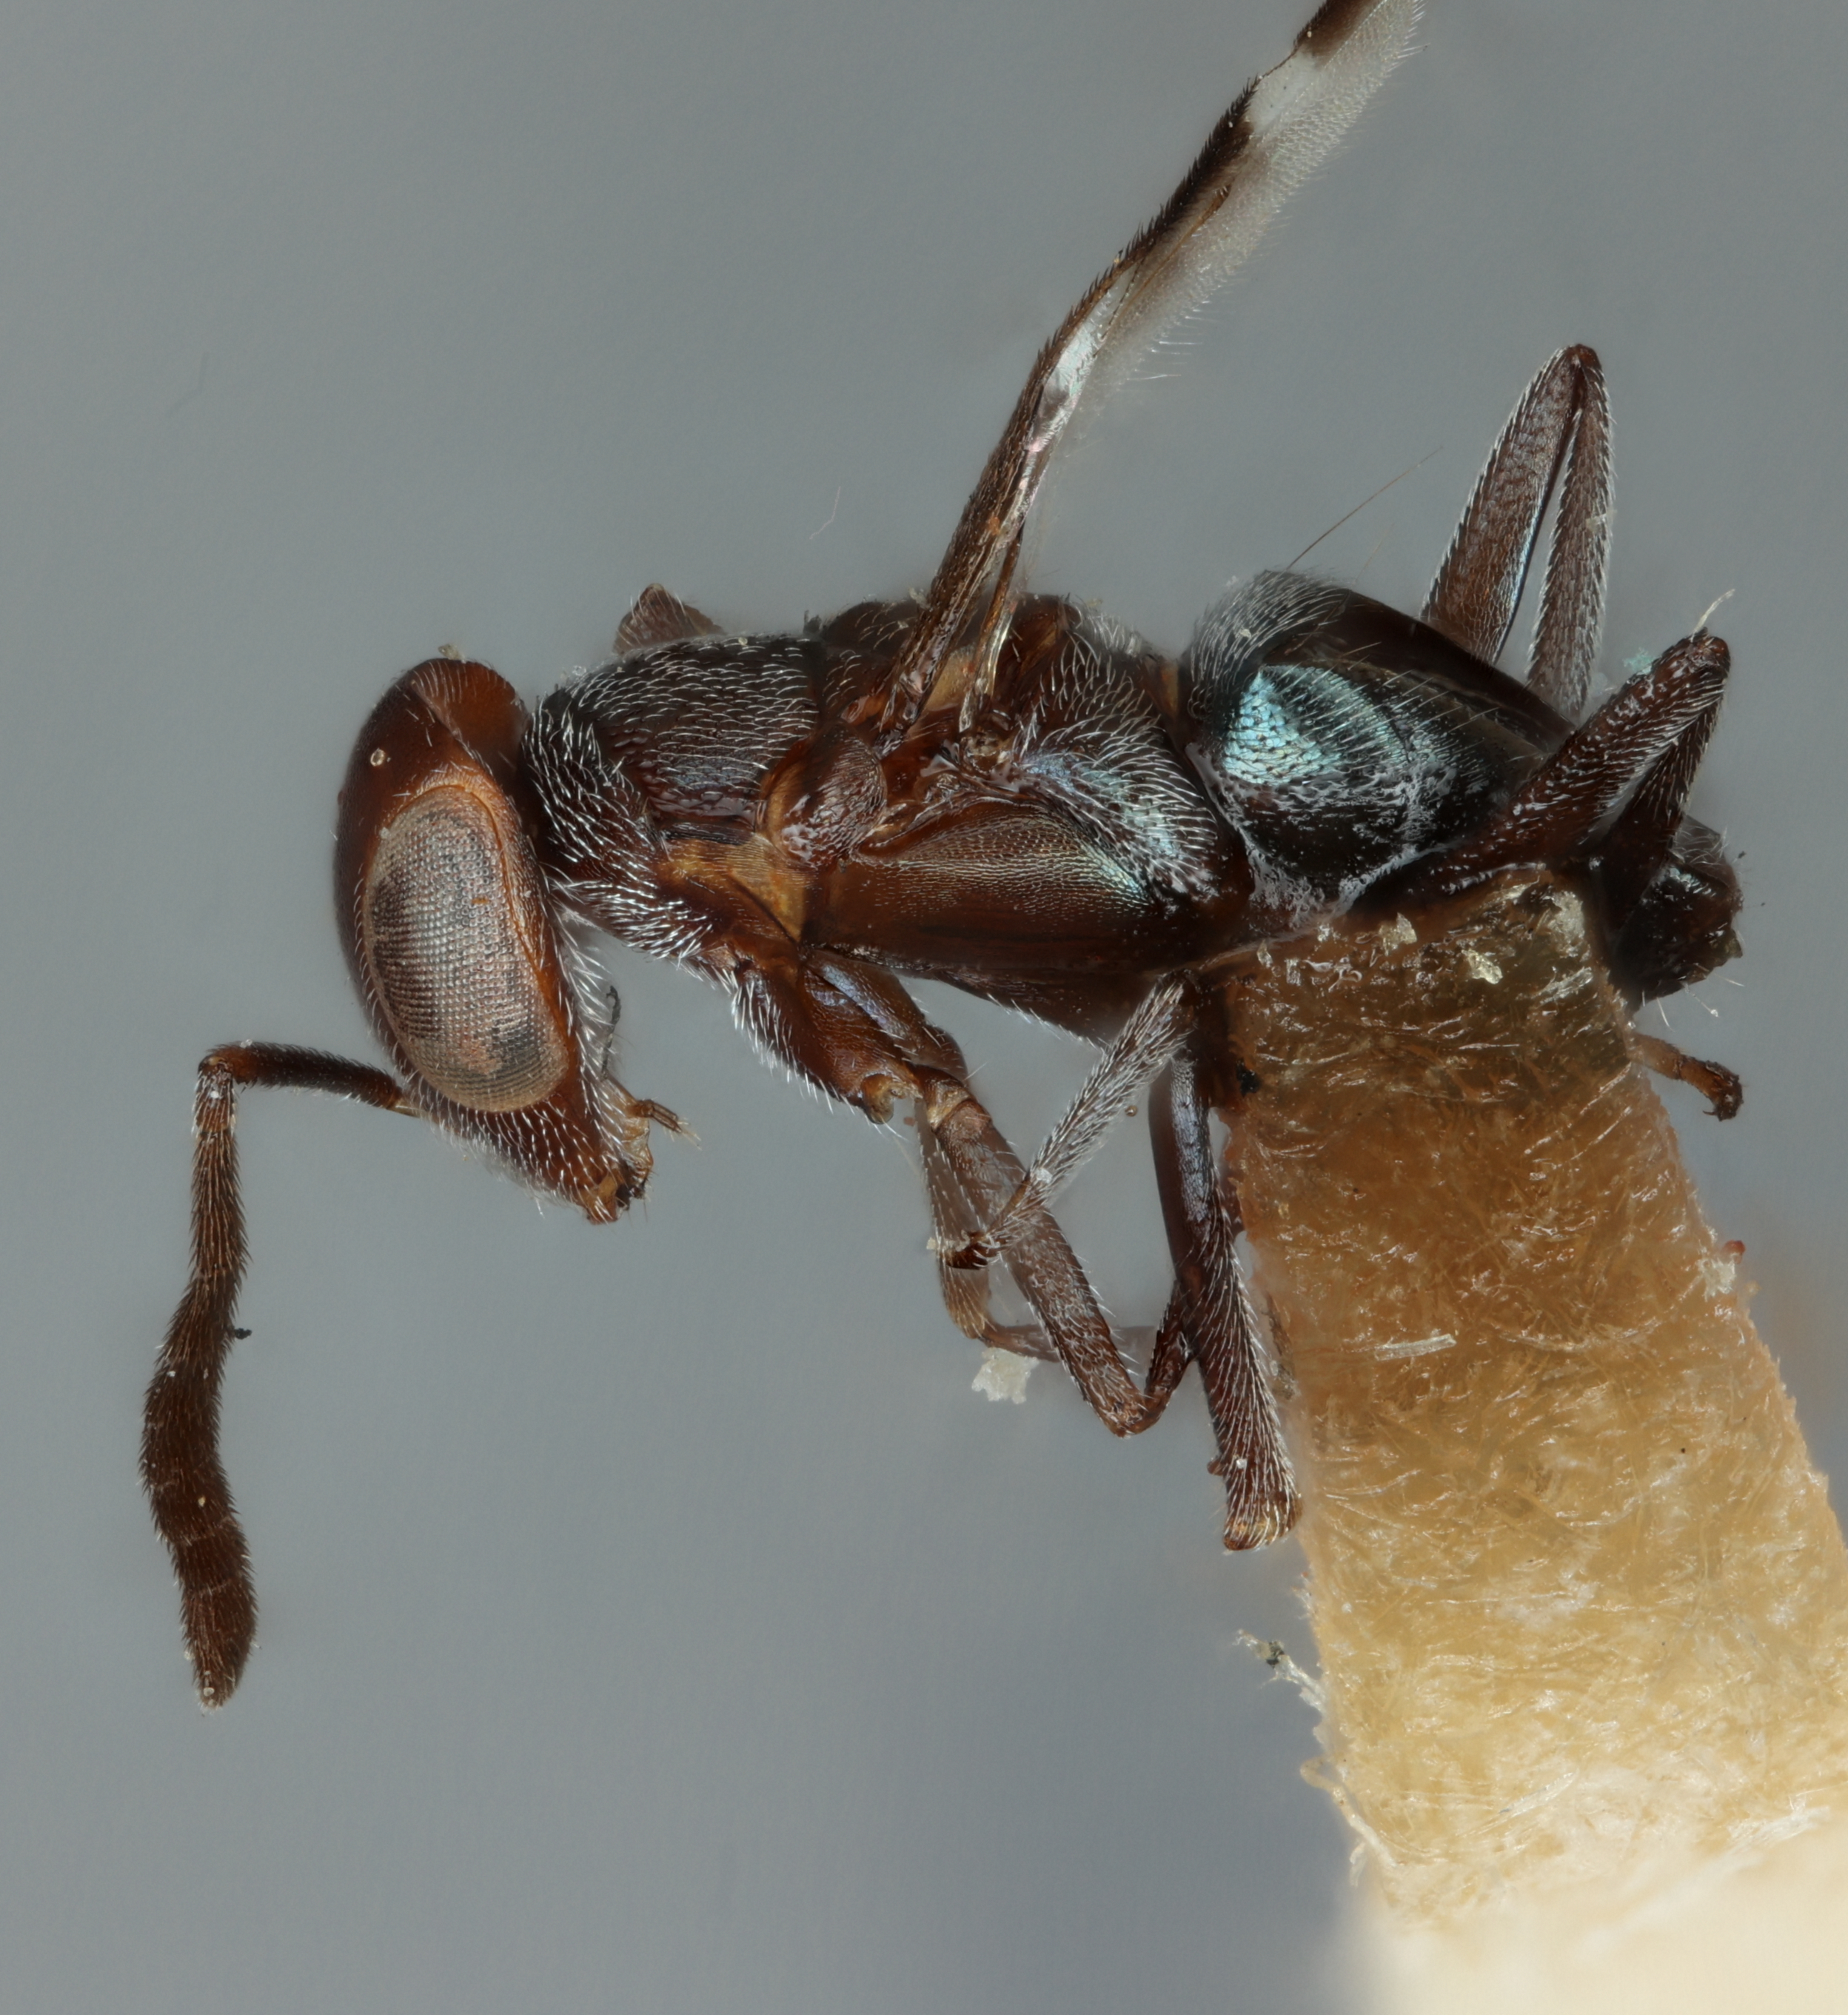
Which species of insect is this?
Vosleria signata
